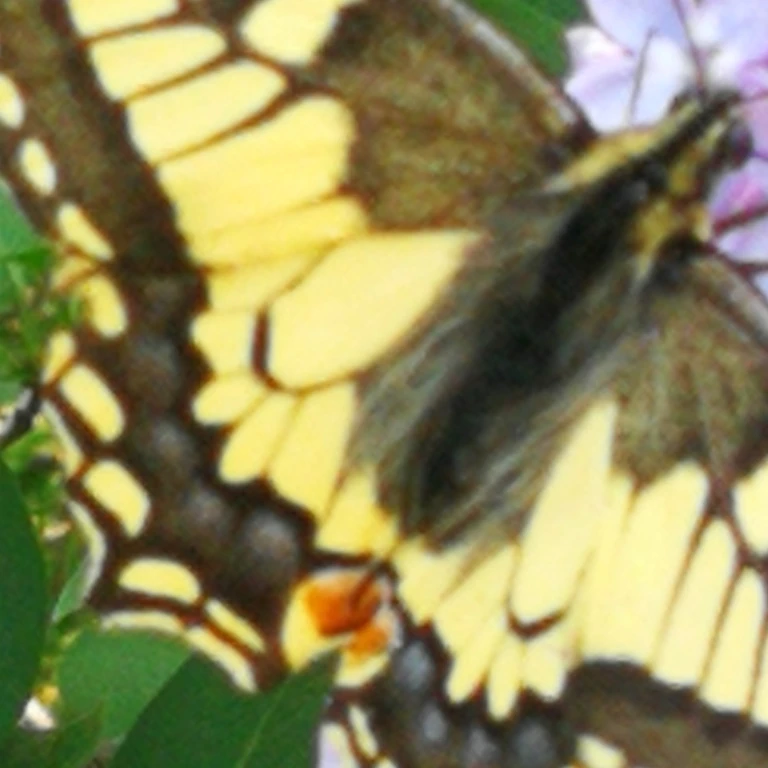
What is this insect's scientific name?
Papilio machaon
